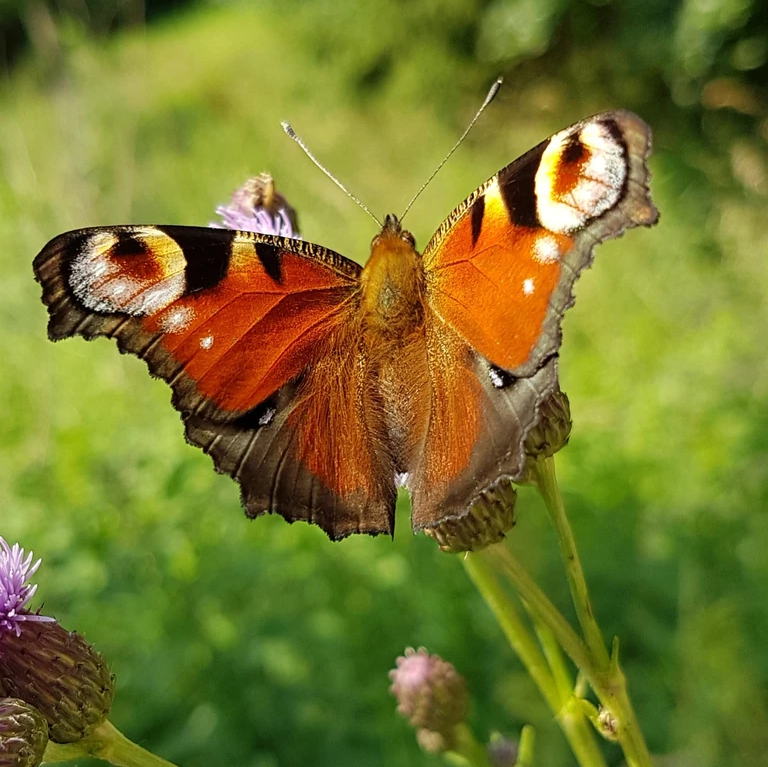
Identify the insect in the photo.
Aglais io
